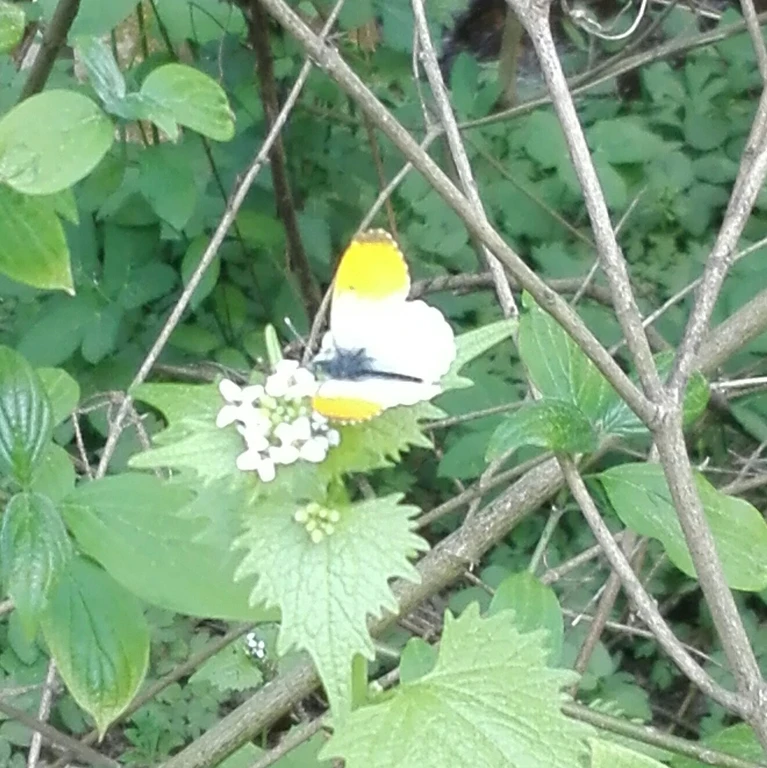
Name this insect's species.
Anthocharis cardamines
